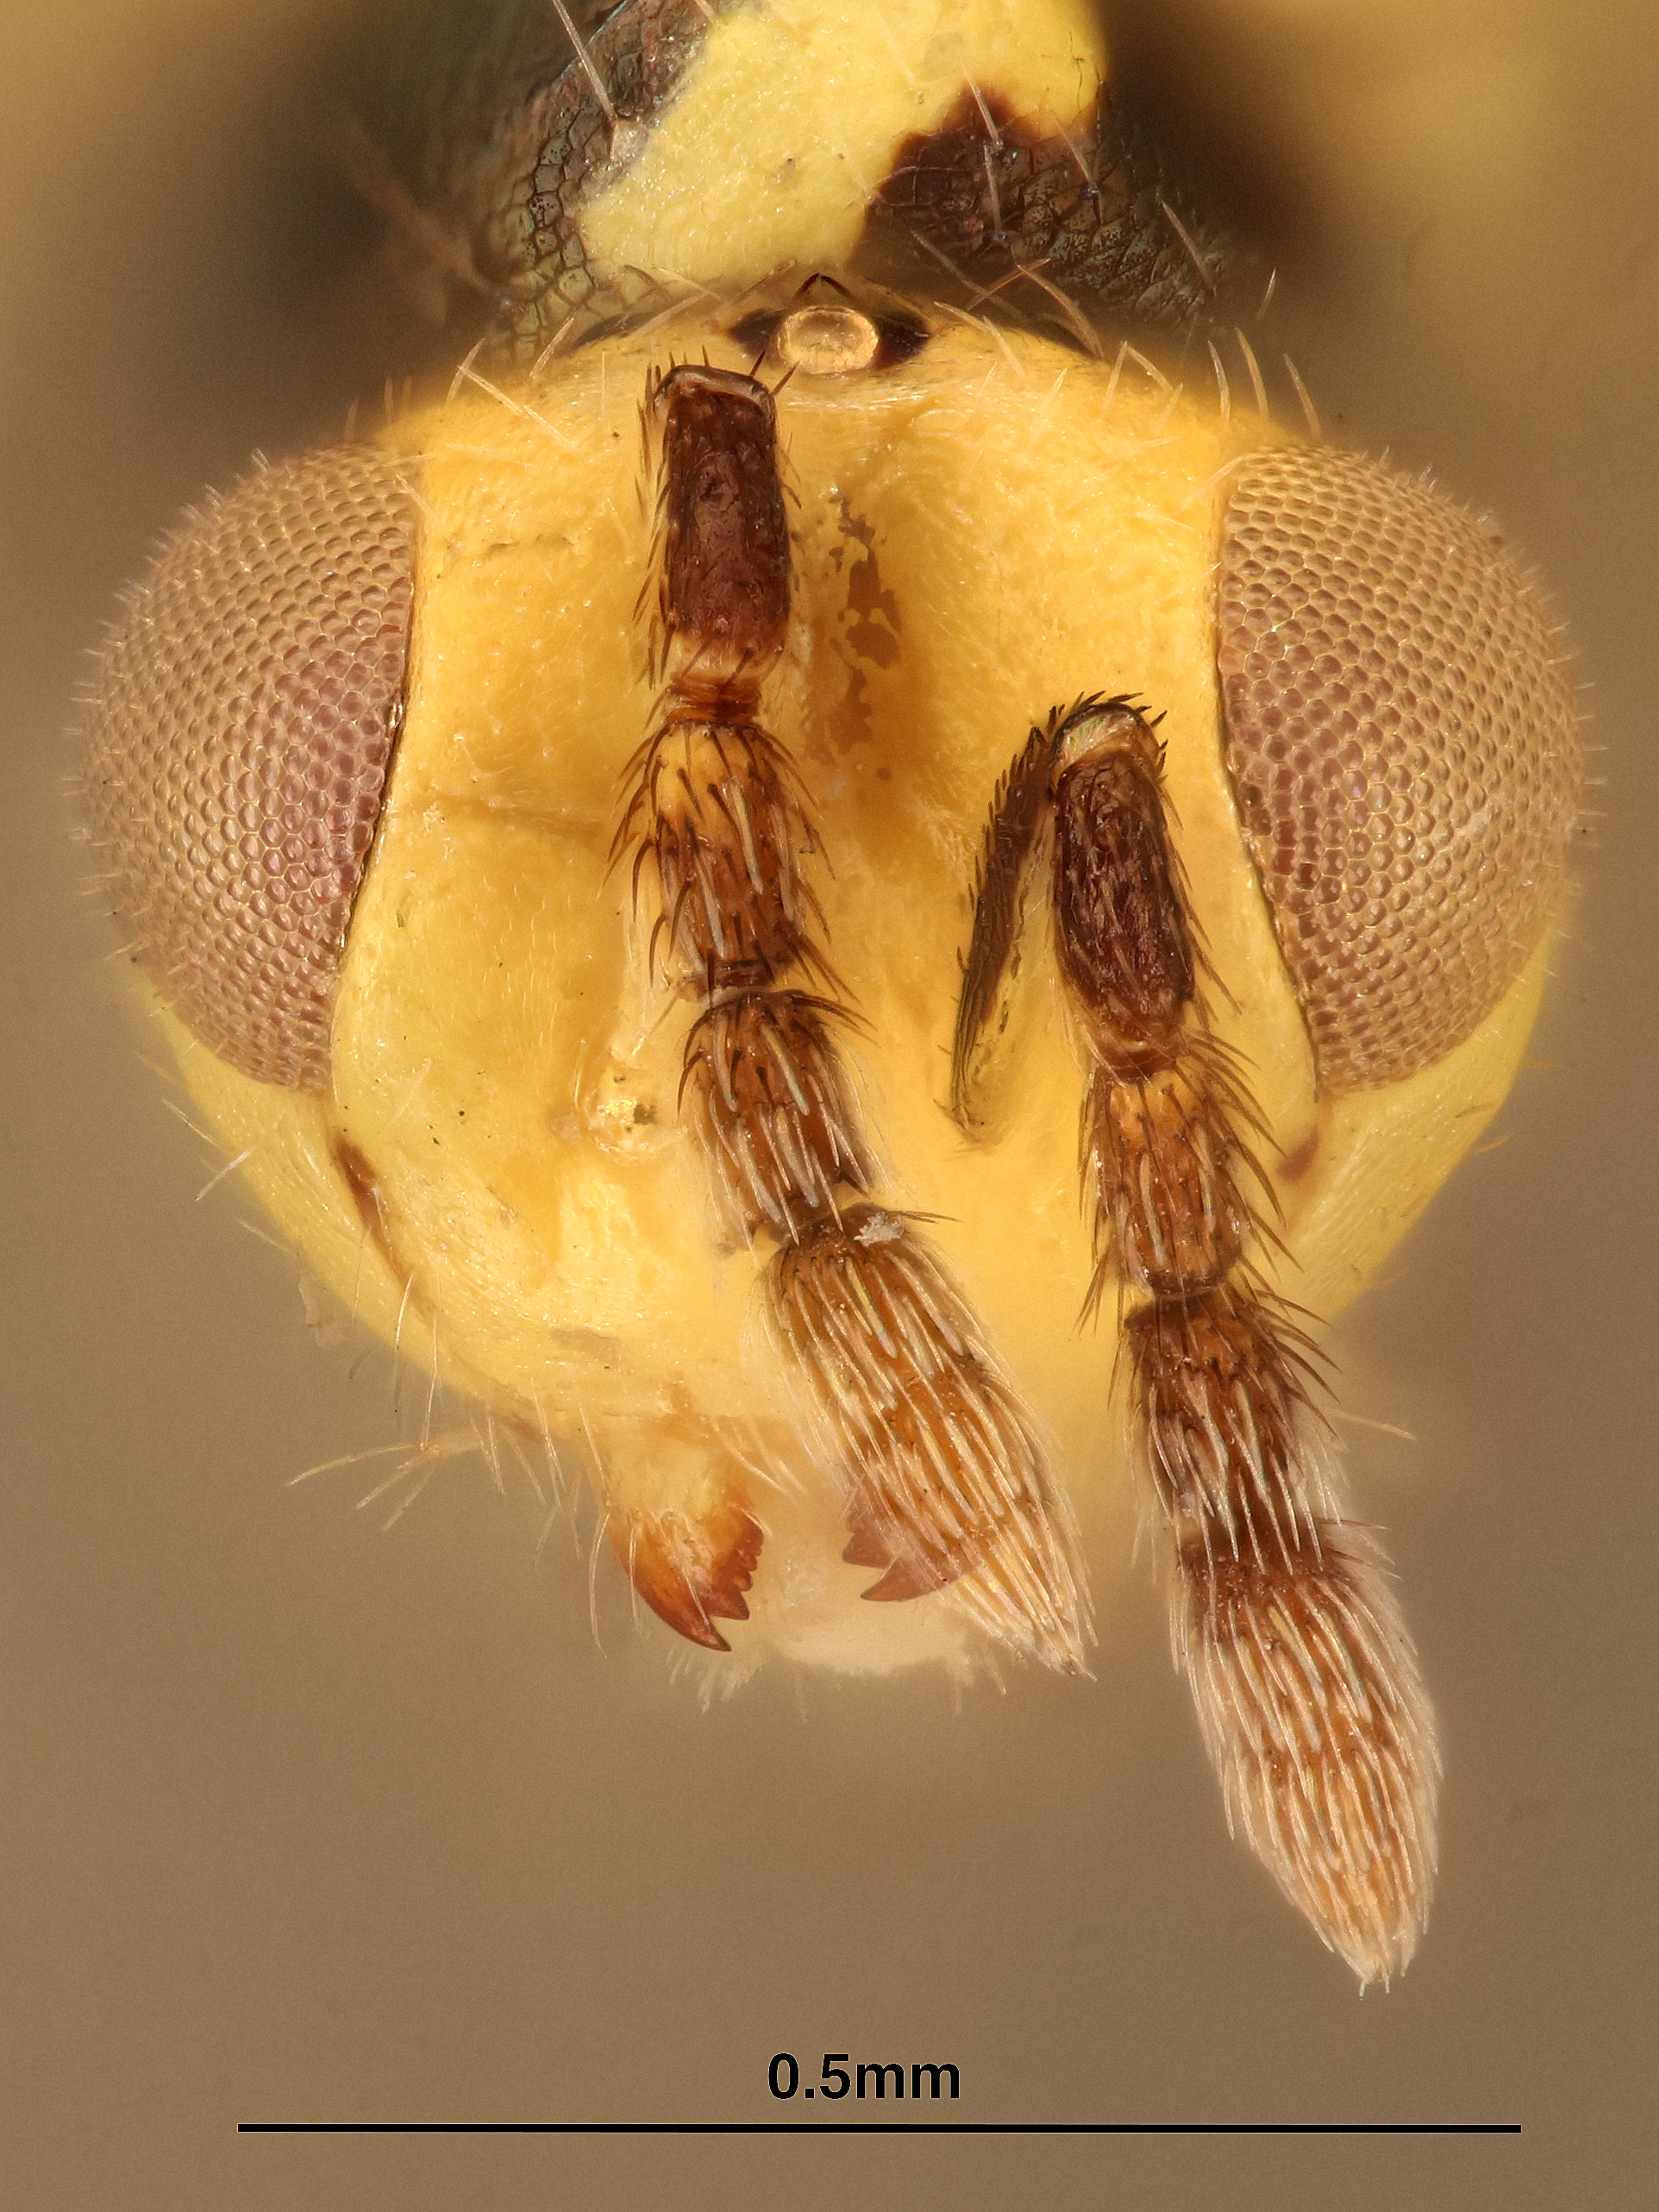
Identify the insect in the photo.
Cirrospilus inimicus
